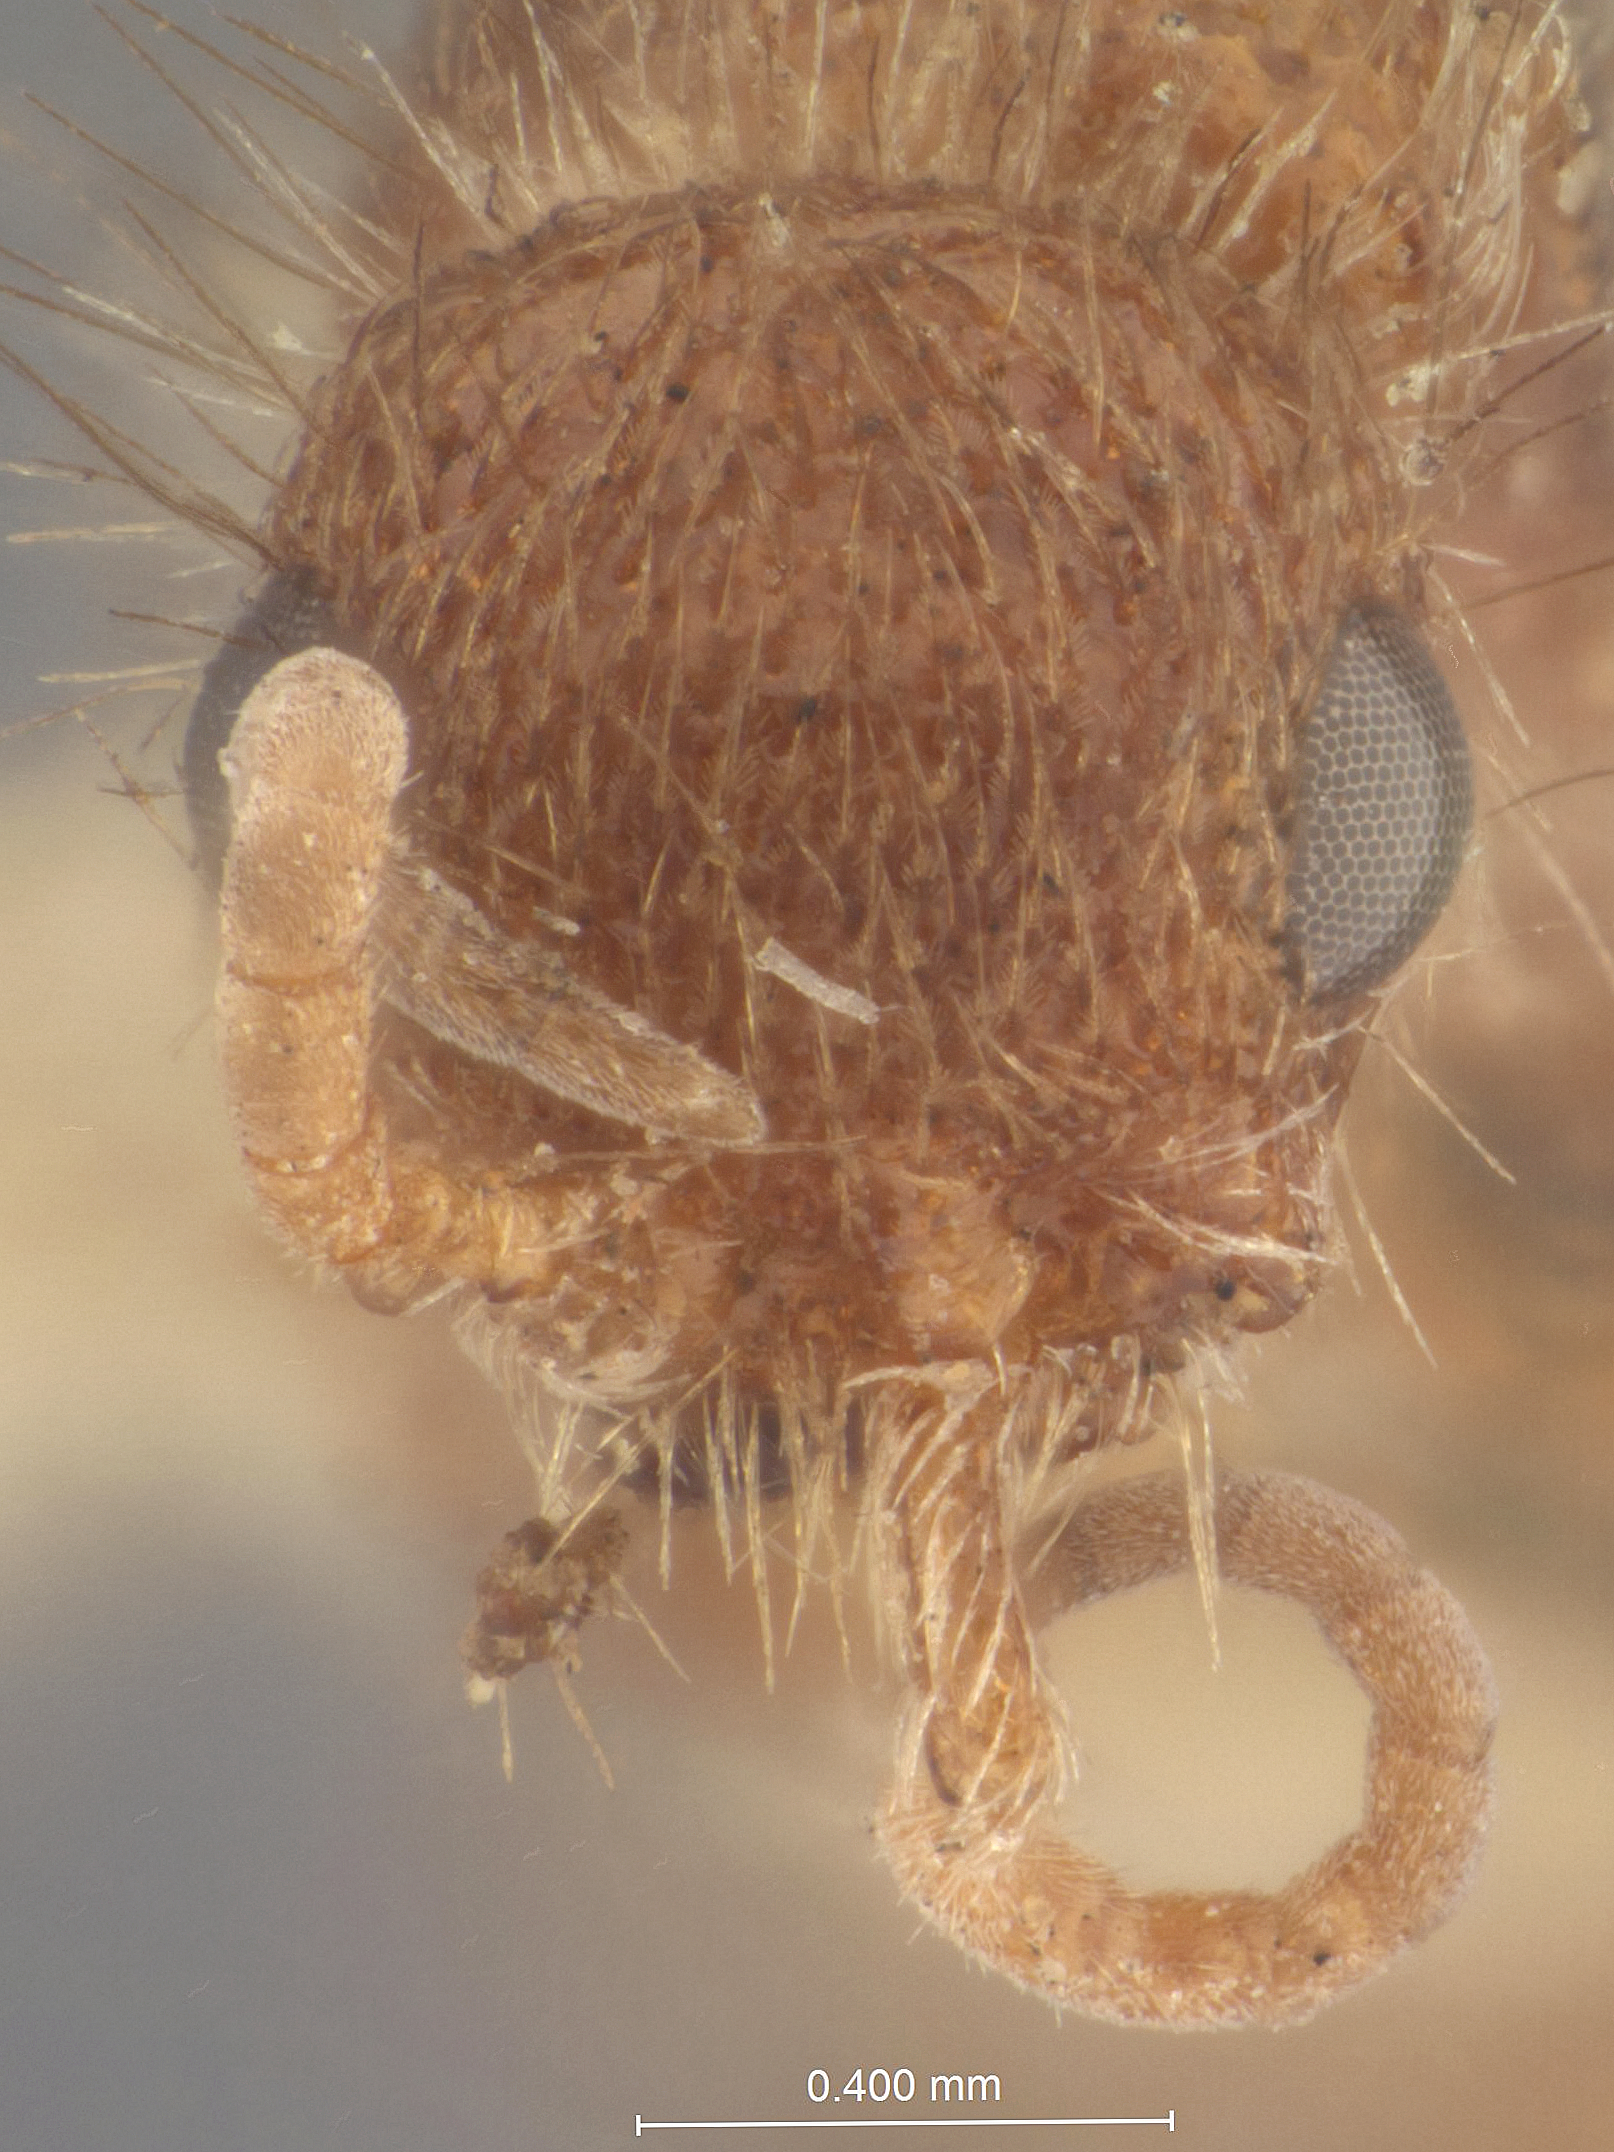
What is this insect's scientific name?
Photopsis minutella
